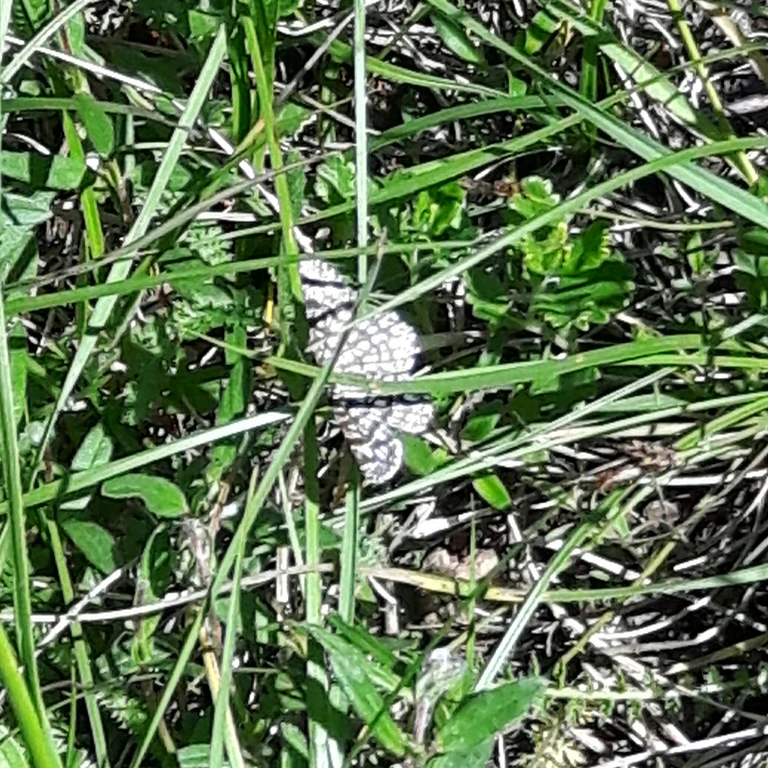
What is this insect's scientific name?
Chiasmia clathrata
